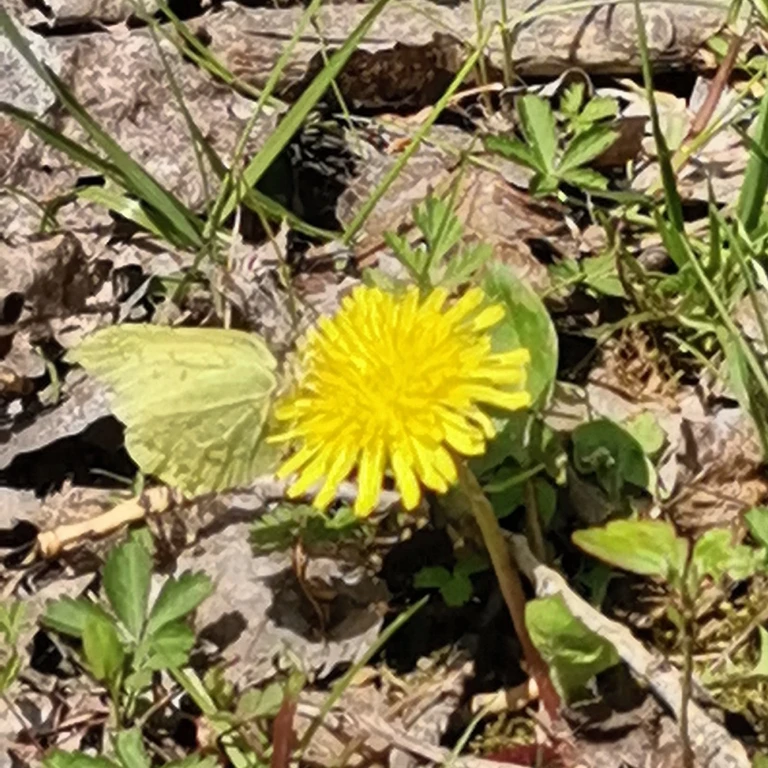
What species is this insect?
Gonepteryx rhamni
